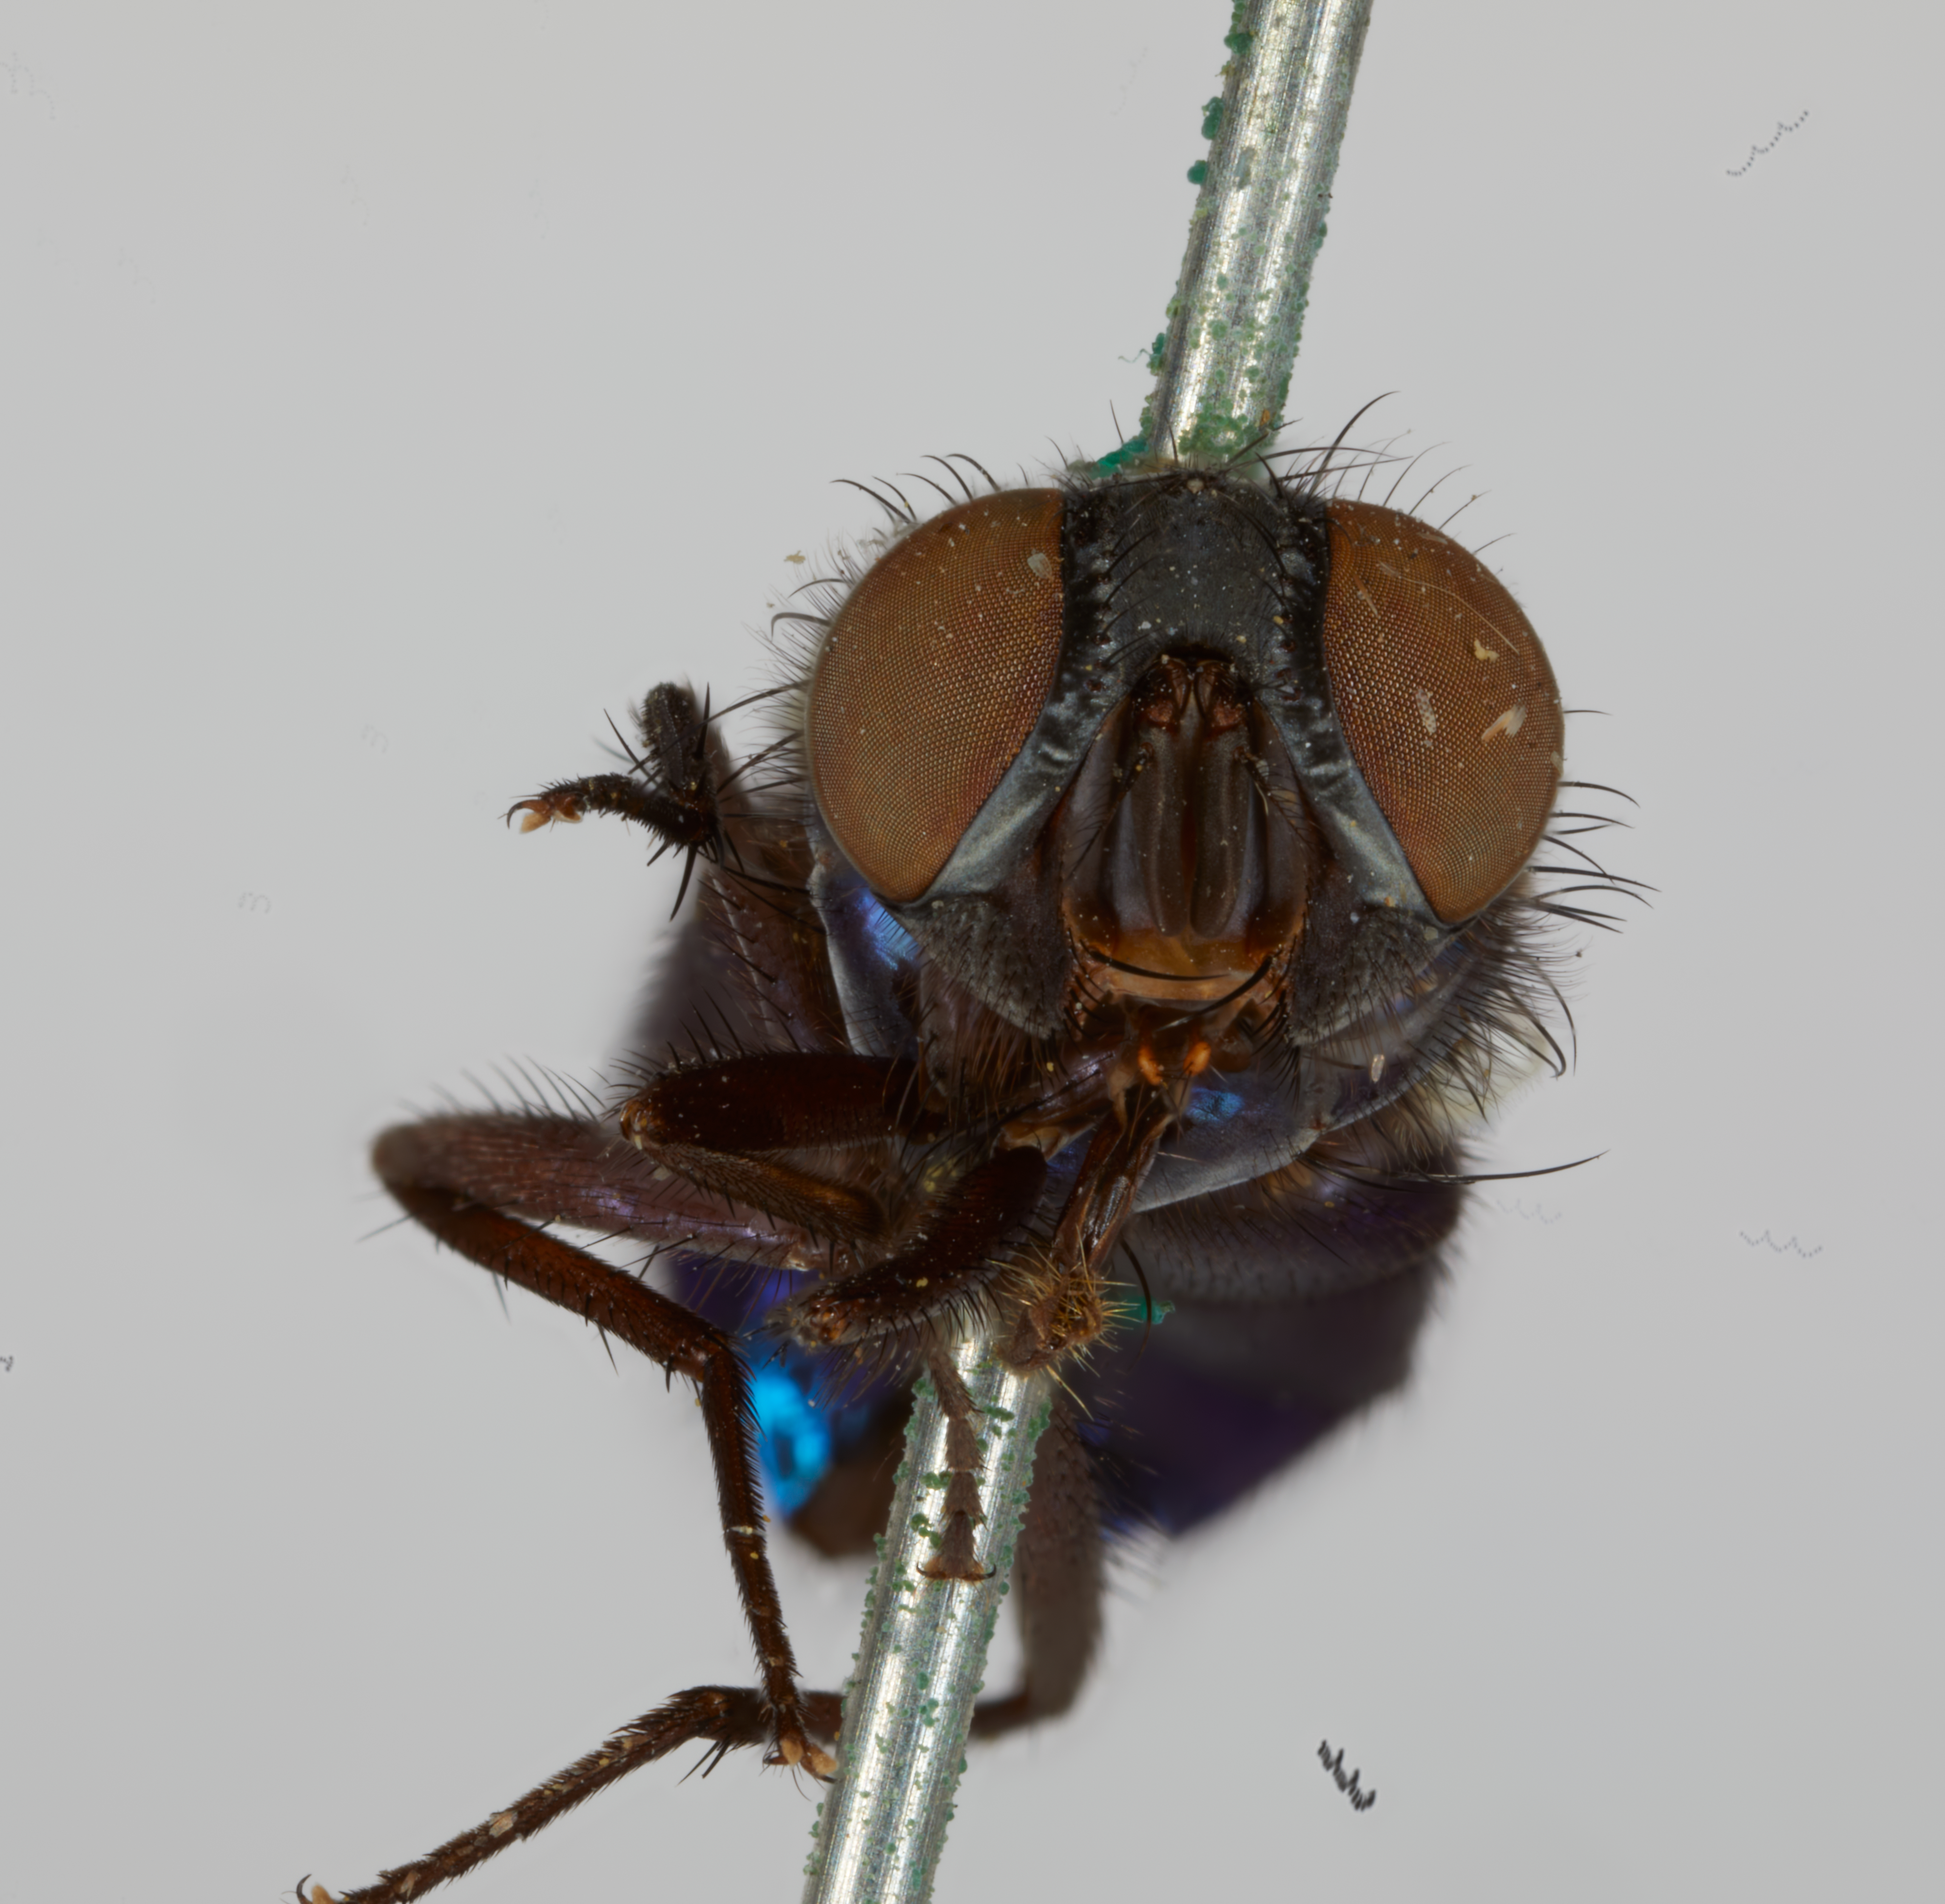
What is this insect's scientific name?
Lucilia illustris (also Lucilia purpurea)
